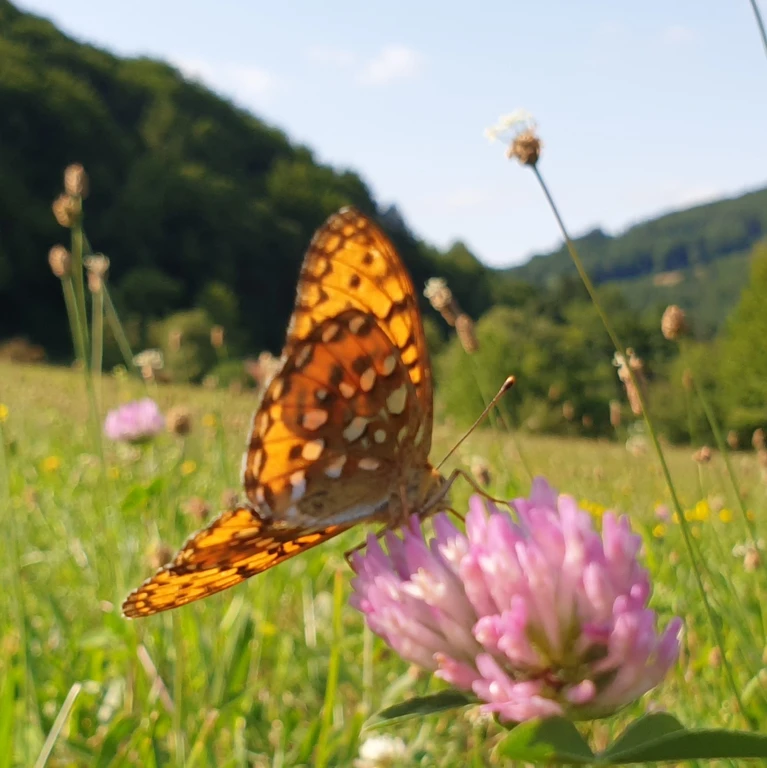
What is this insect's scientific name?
Speyeria aglaja
